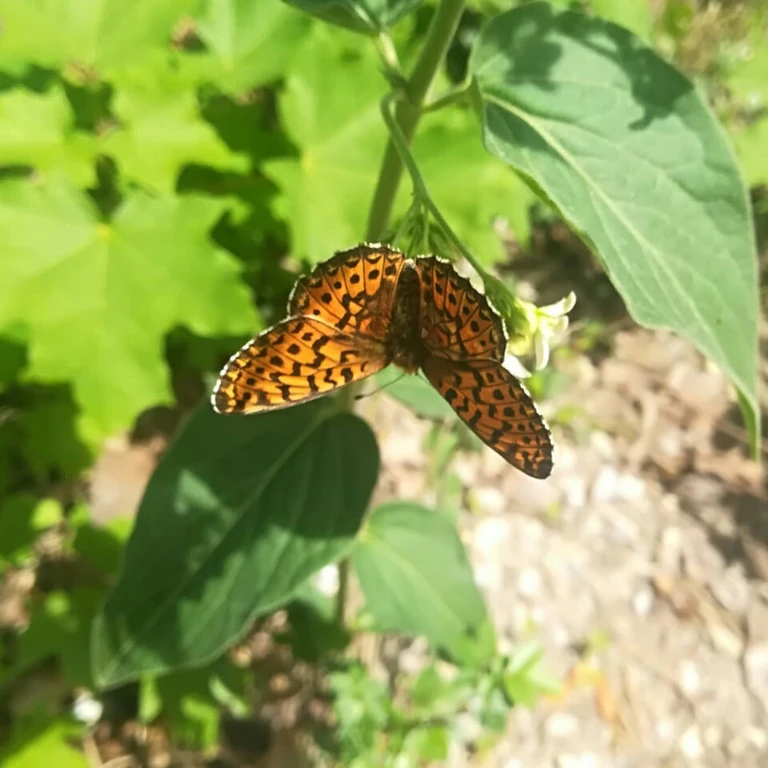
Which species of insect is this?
Boloria euphrosyne (also Clossiana euphrosyne)
